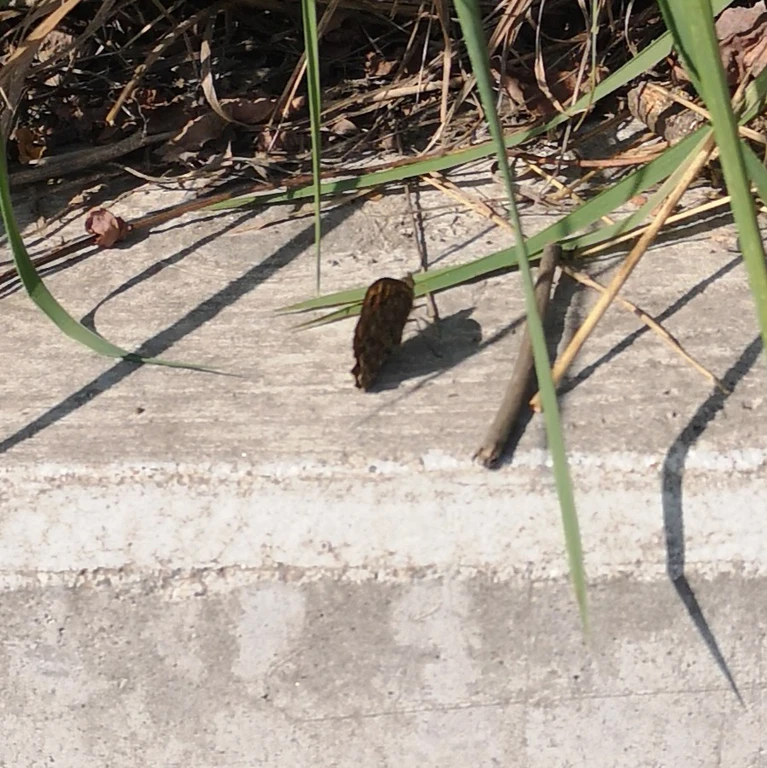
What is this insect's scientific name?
Lasiommata megera (also Pararge megera)
